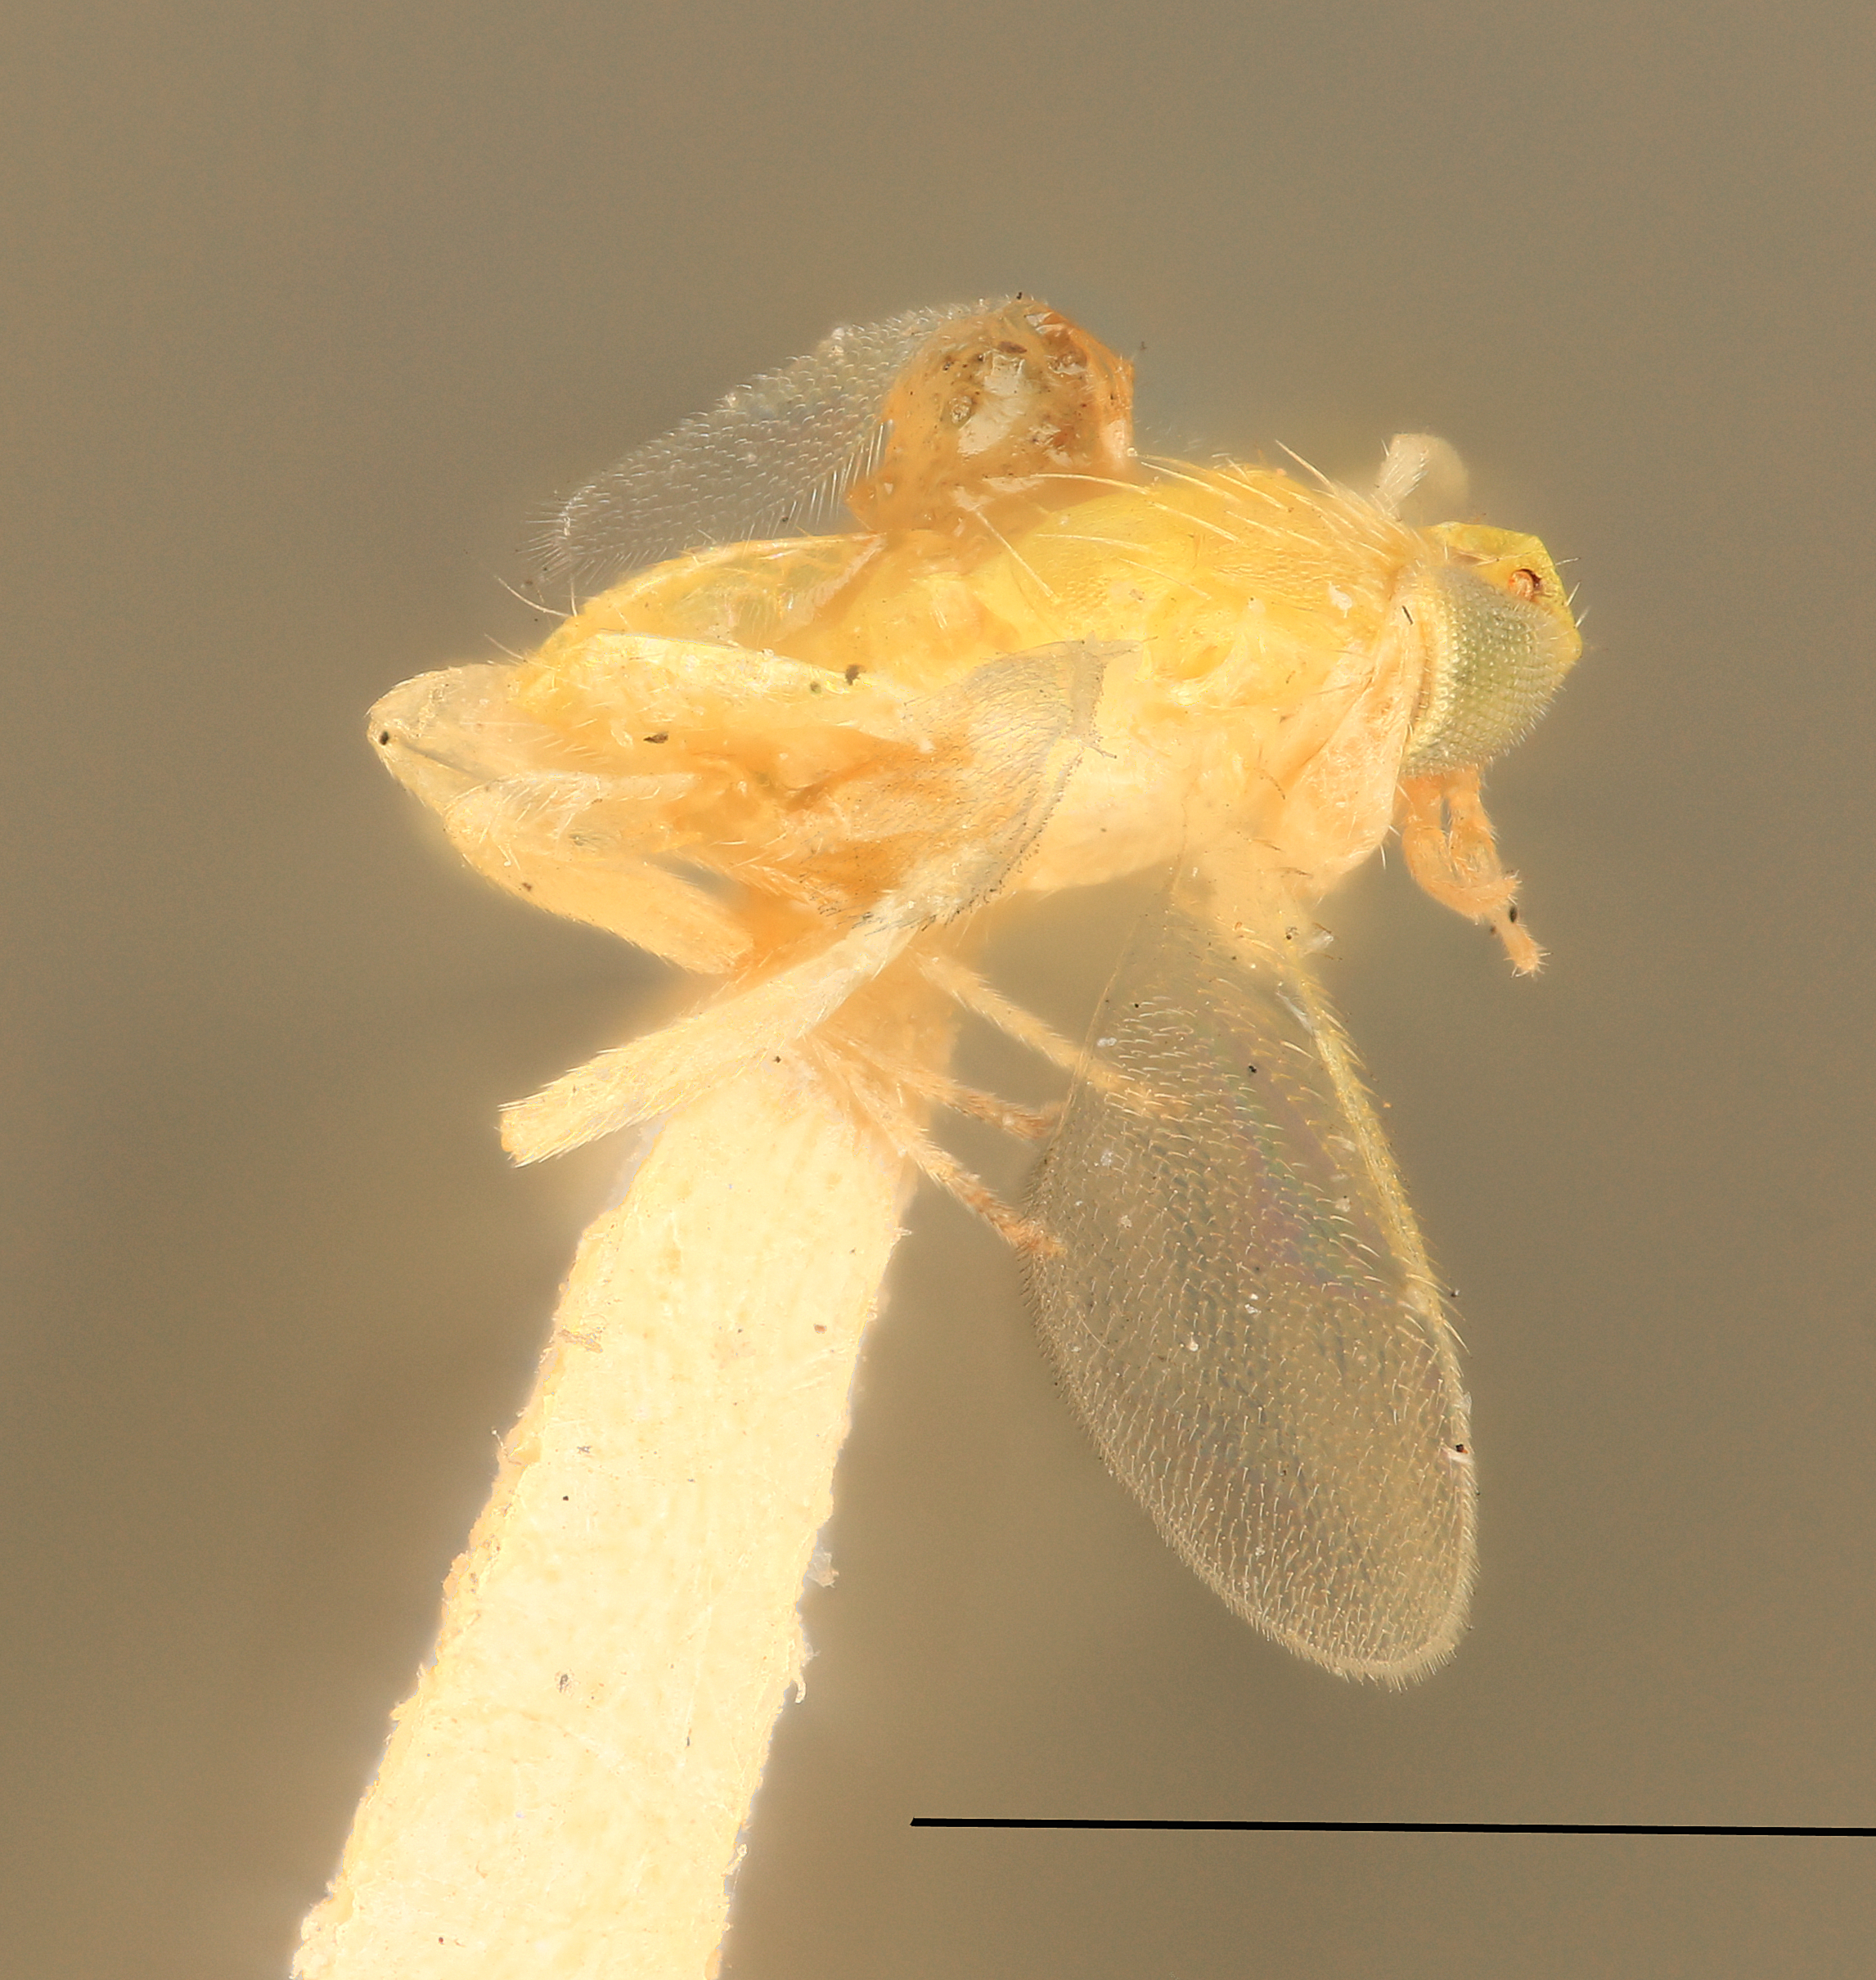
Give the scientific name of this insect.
Aphelinus perpallidus
